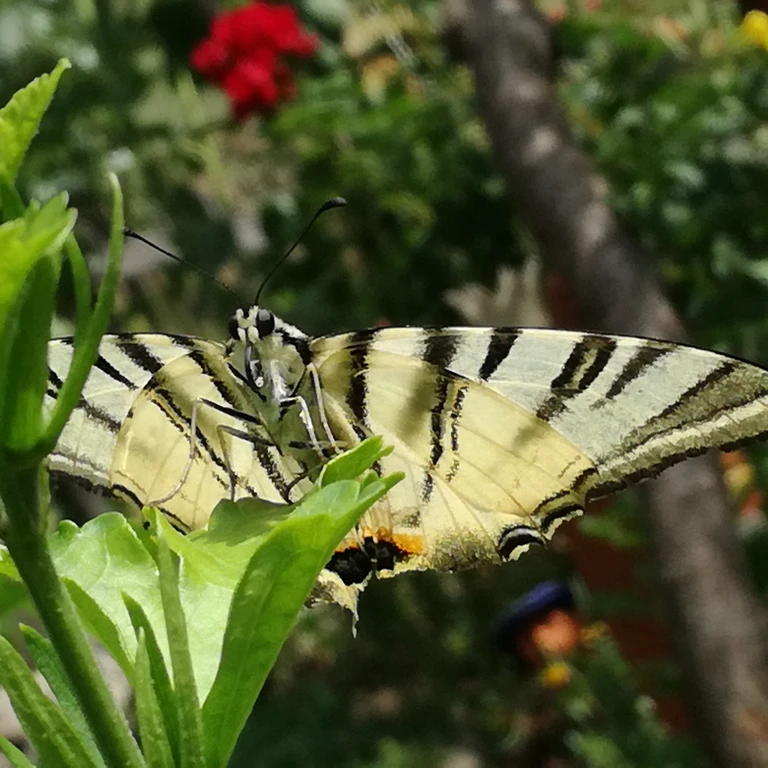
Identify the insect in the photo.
Iphiclides podalirius
